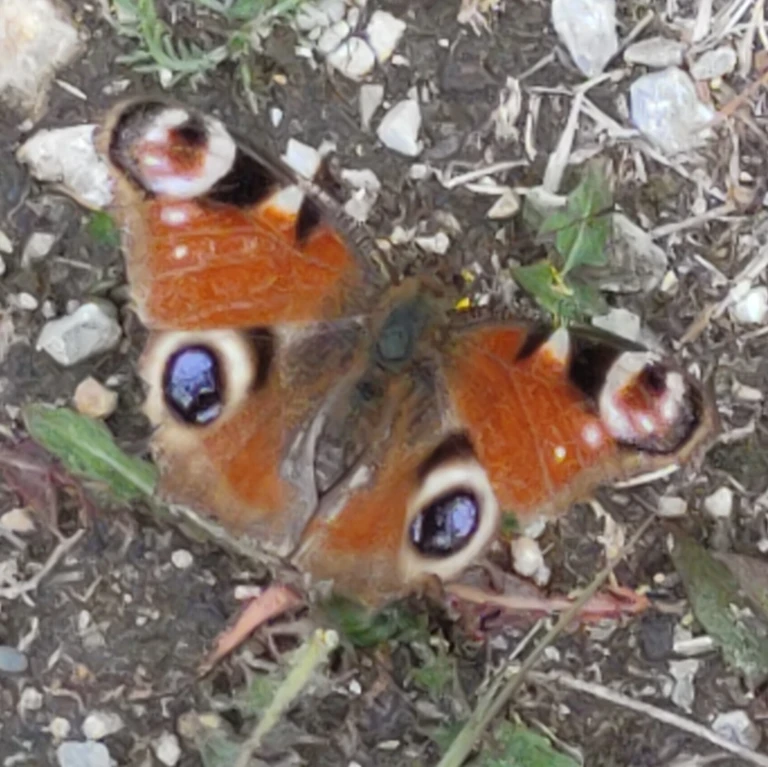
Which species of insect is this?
Aglais io
